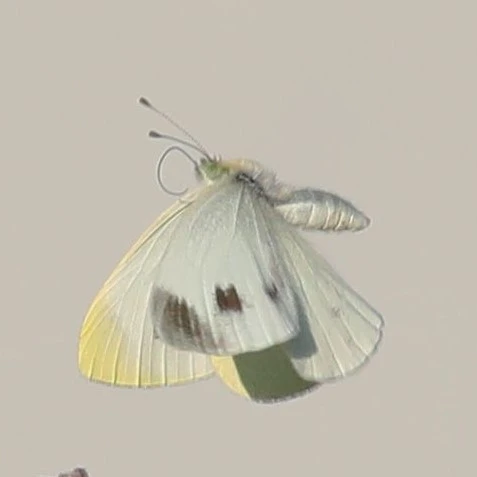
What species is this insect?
Pieris mannii
